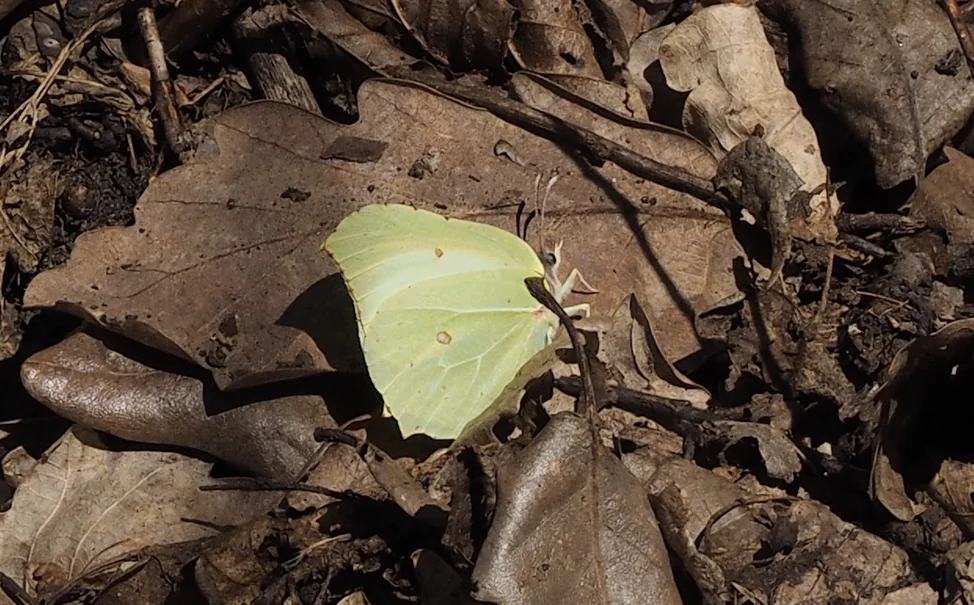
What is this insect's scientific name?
Gonepteryx rhamni
